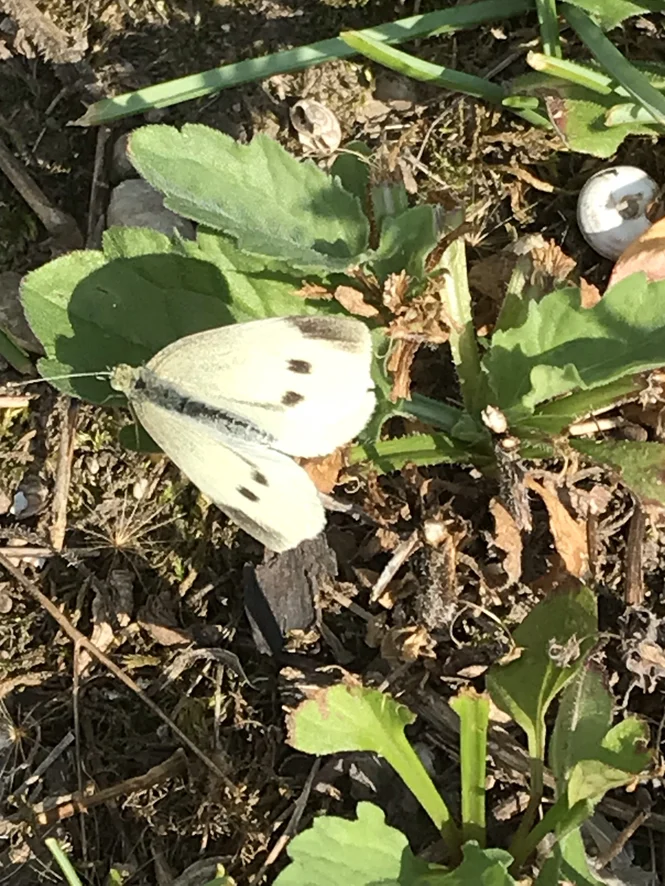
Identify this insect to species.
Pieris rapae
